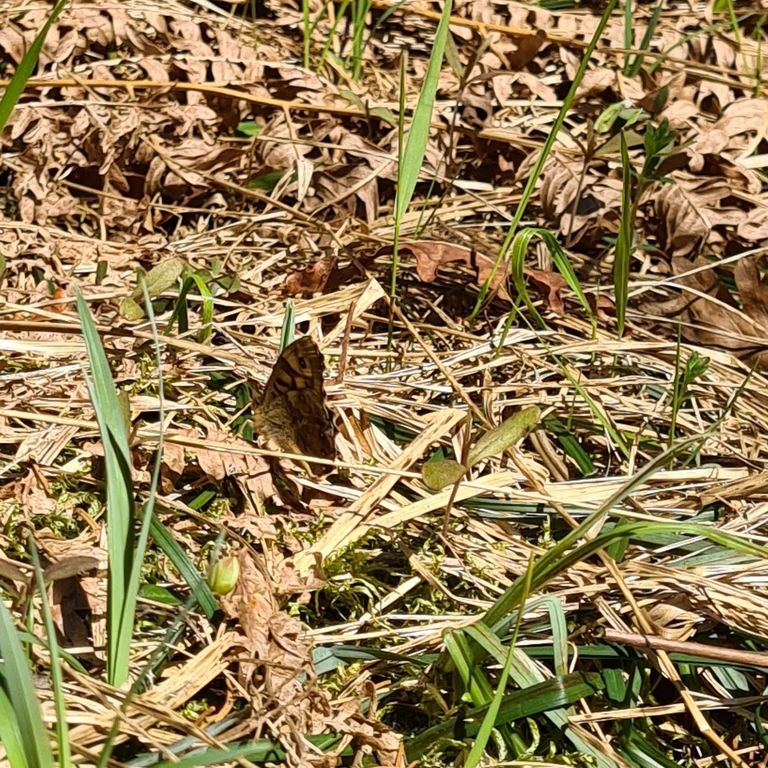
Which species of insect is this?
Pararge aegeria
